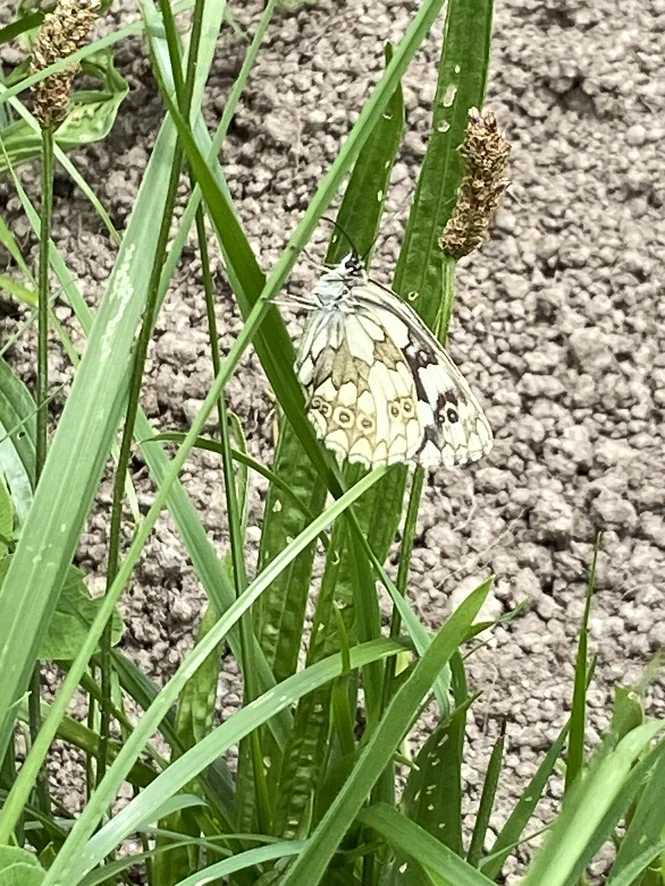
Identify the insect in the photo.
Melanargia galathea
